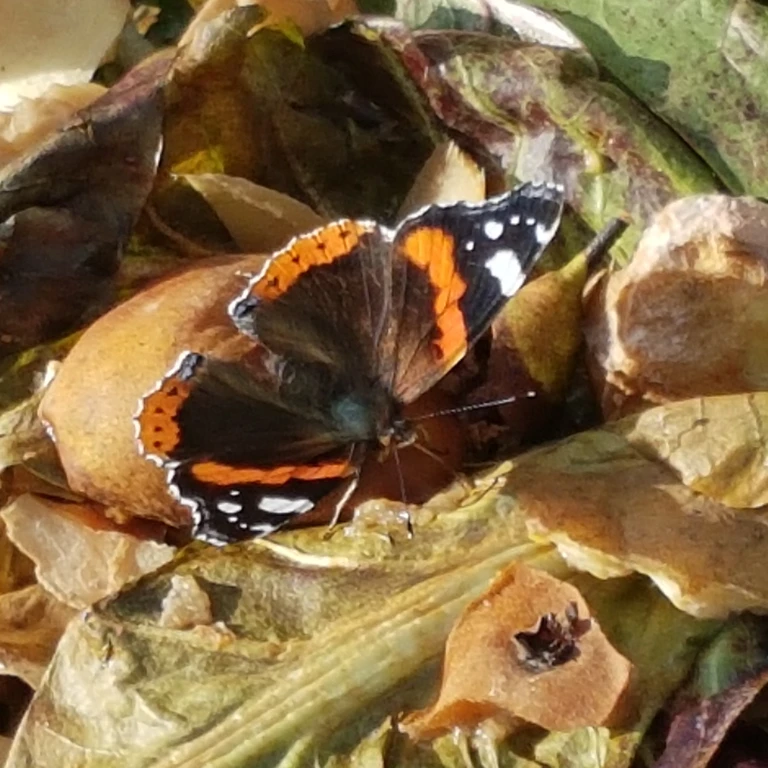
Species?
Vanessa atalanta
